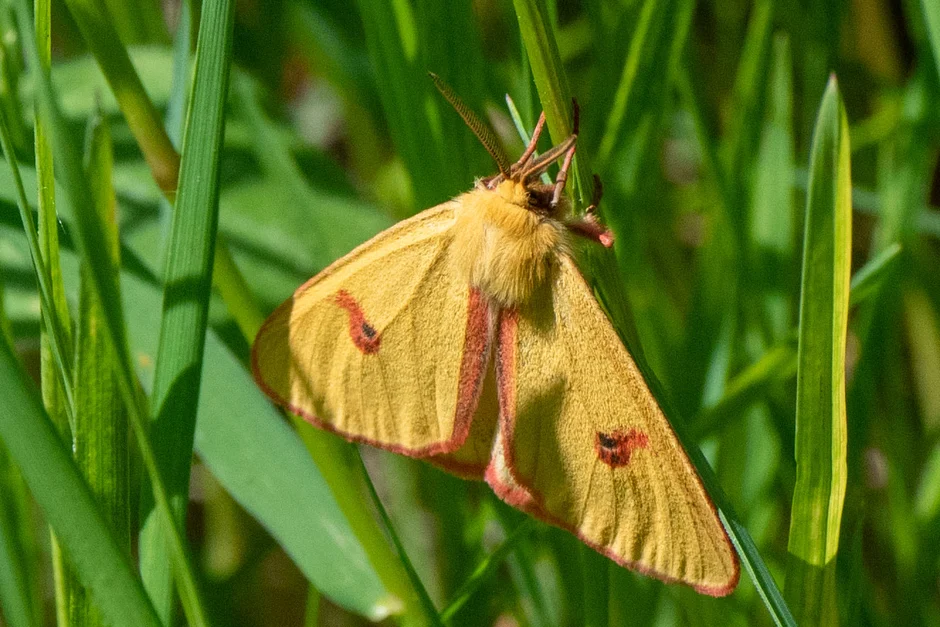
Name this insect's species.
Diacrisia sannio
